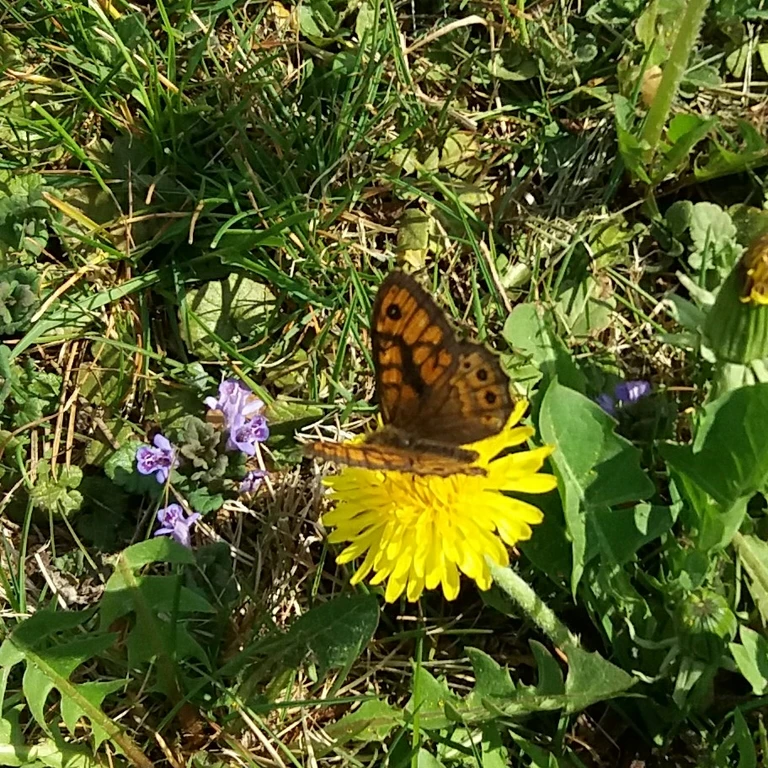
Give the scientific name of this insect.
Lasiommata megera (also Pararge megera)
